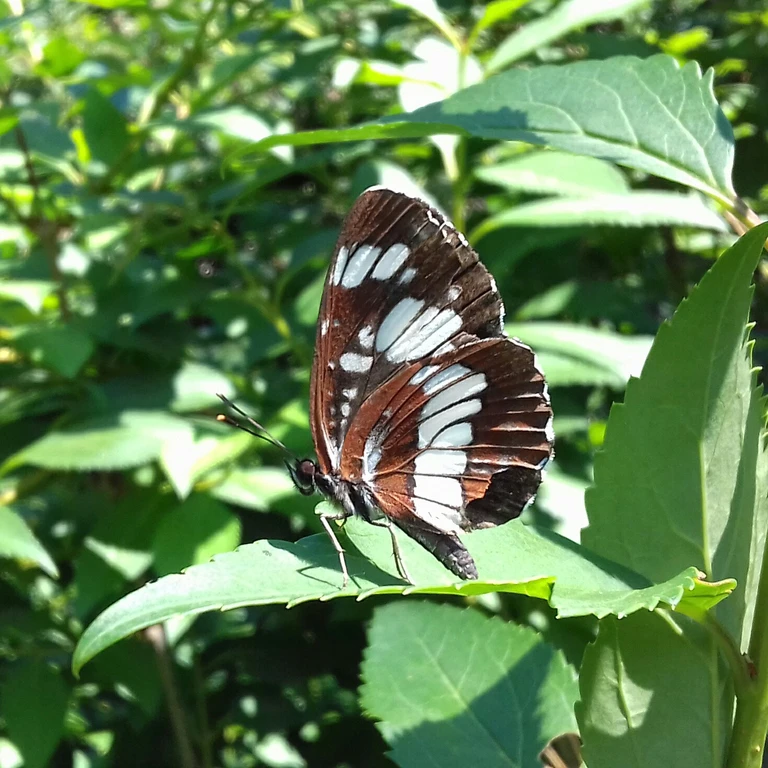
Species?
Neptis rivularis
